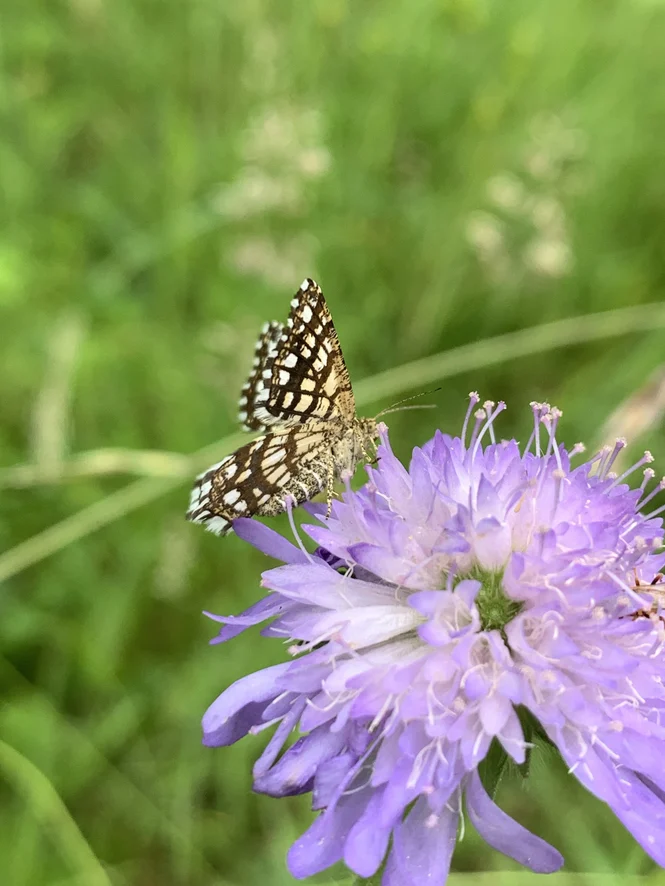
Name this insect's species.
Chiasmia clathrata
